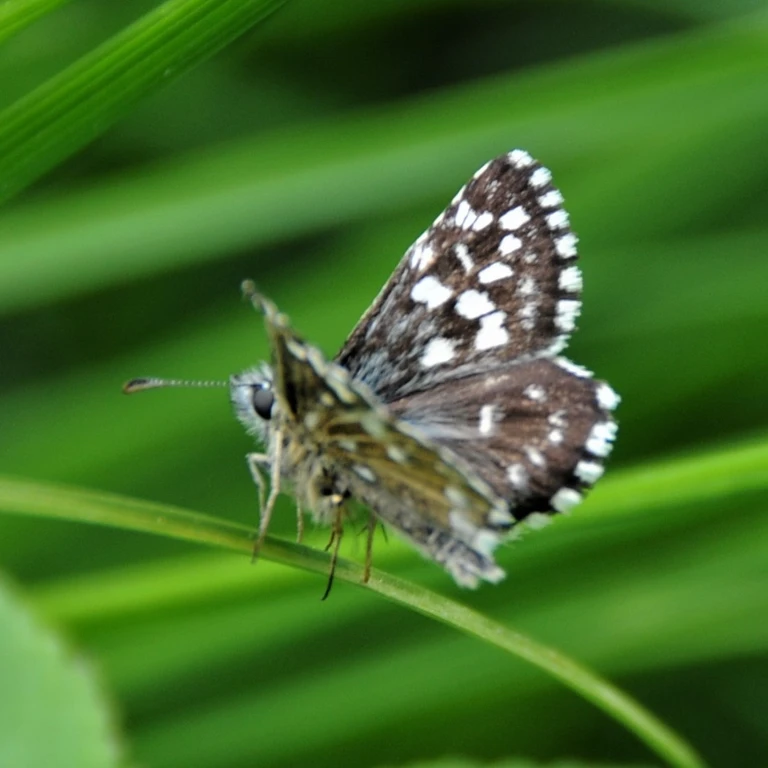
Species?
Pyrgus malvae
